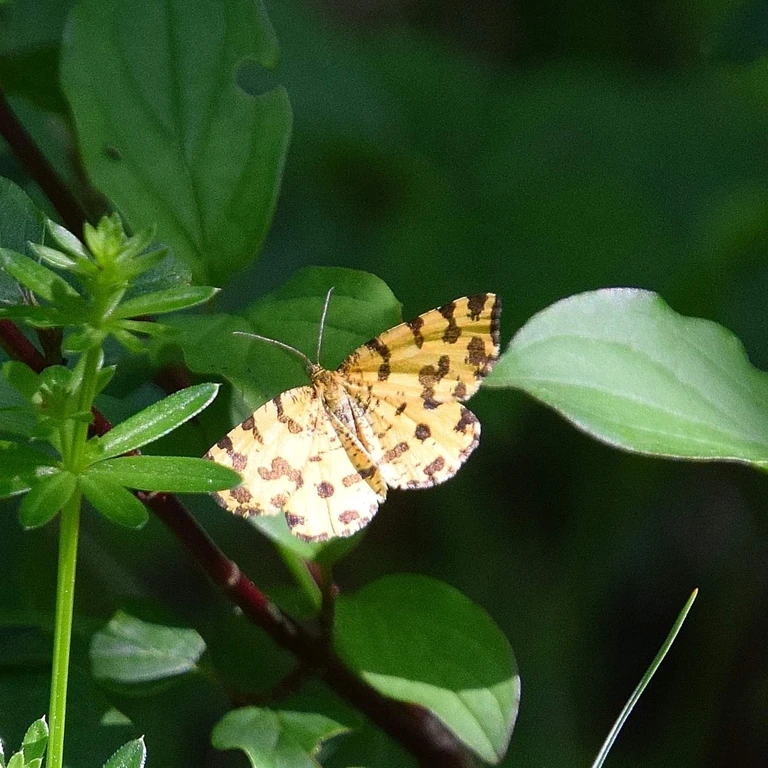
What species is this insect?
Pseudopanthera macularia
